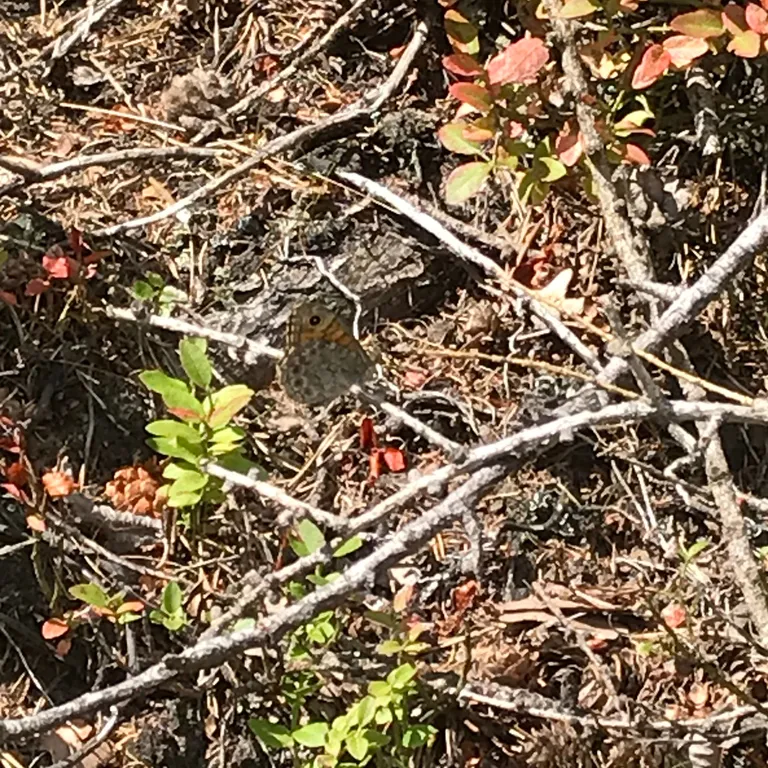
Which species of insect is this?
Lasiommata megera (also Pararge megera)
